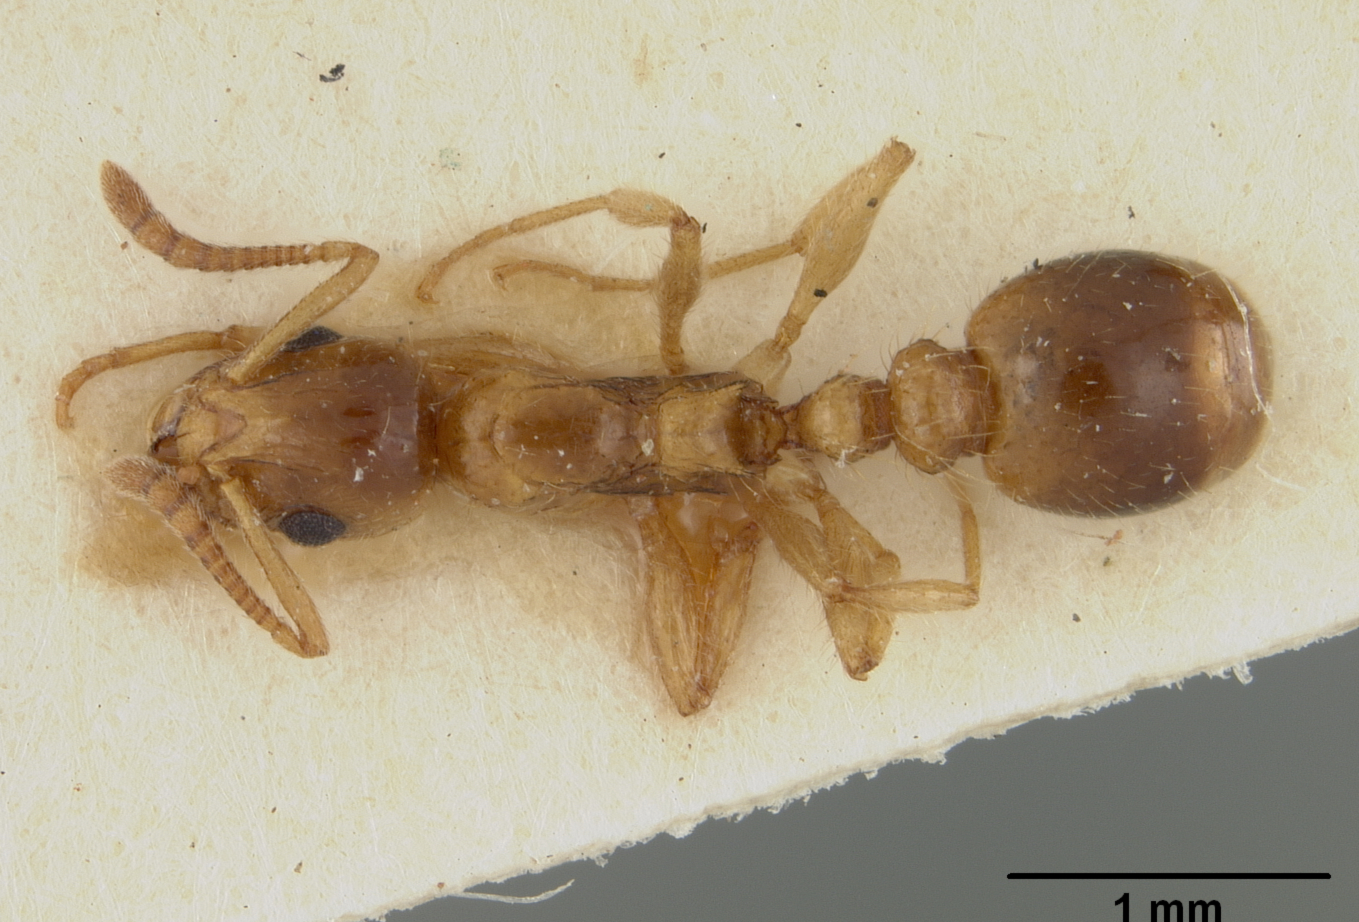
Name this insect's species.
Chalepoxenus gribodoi
